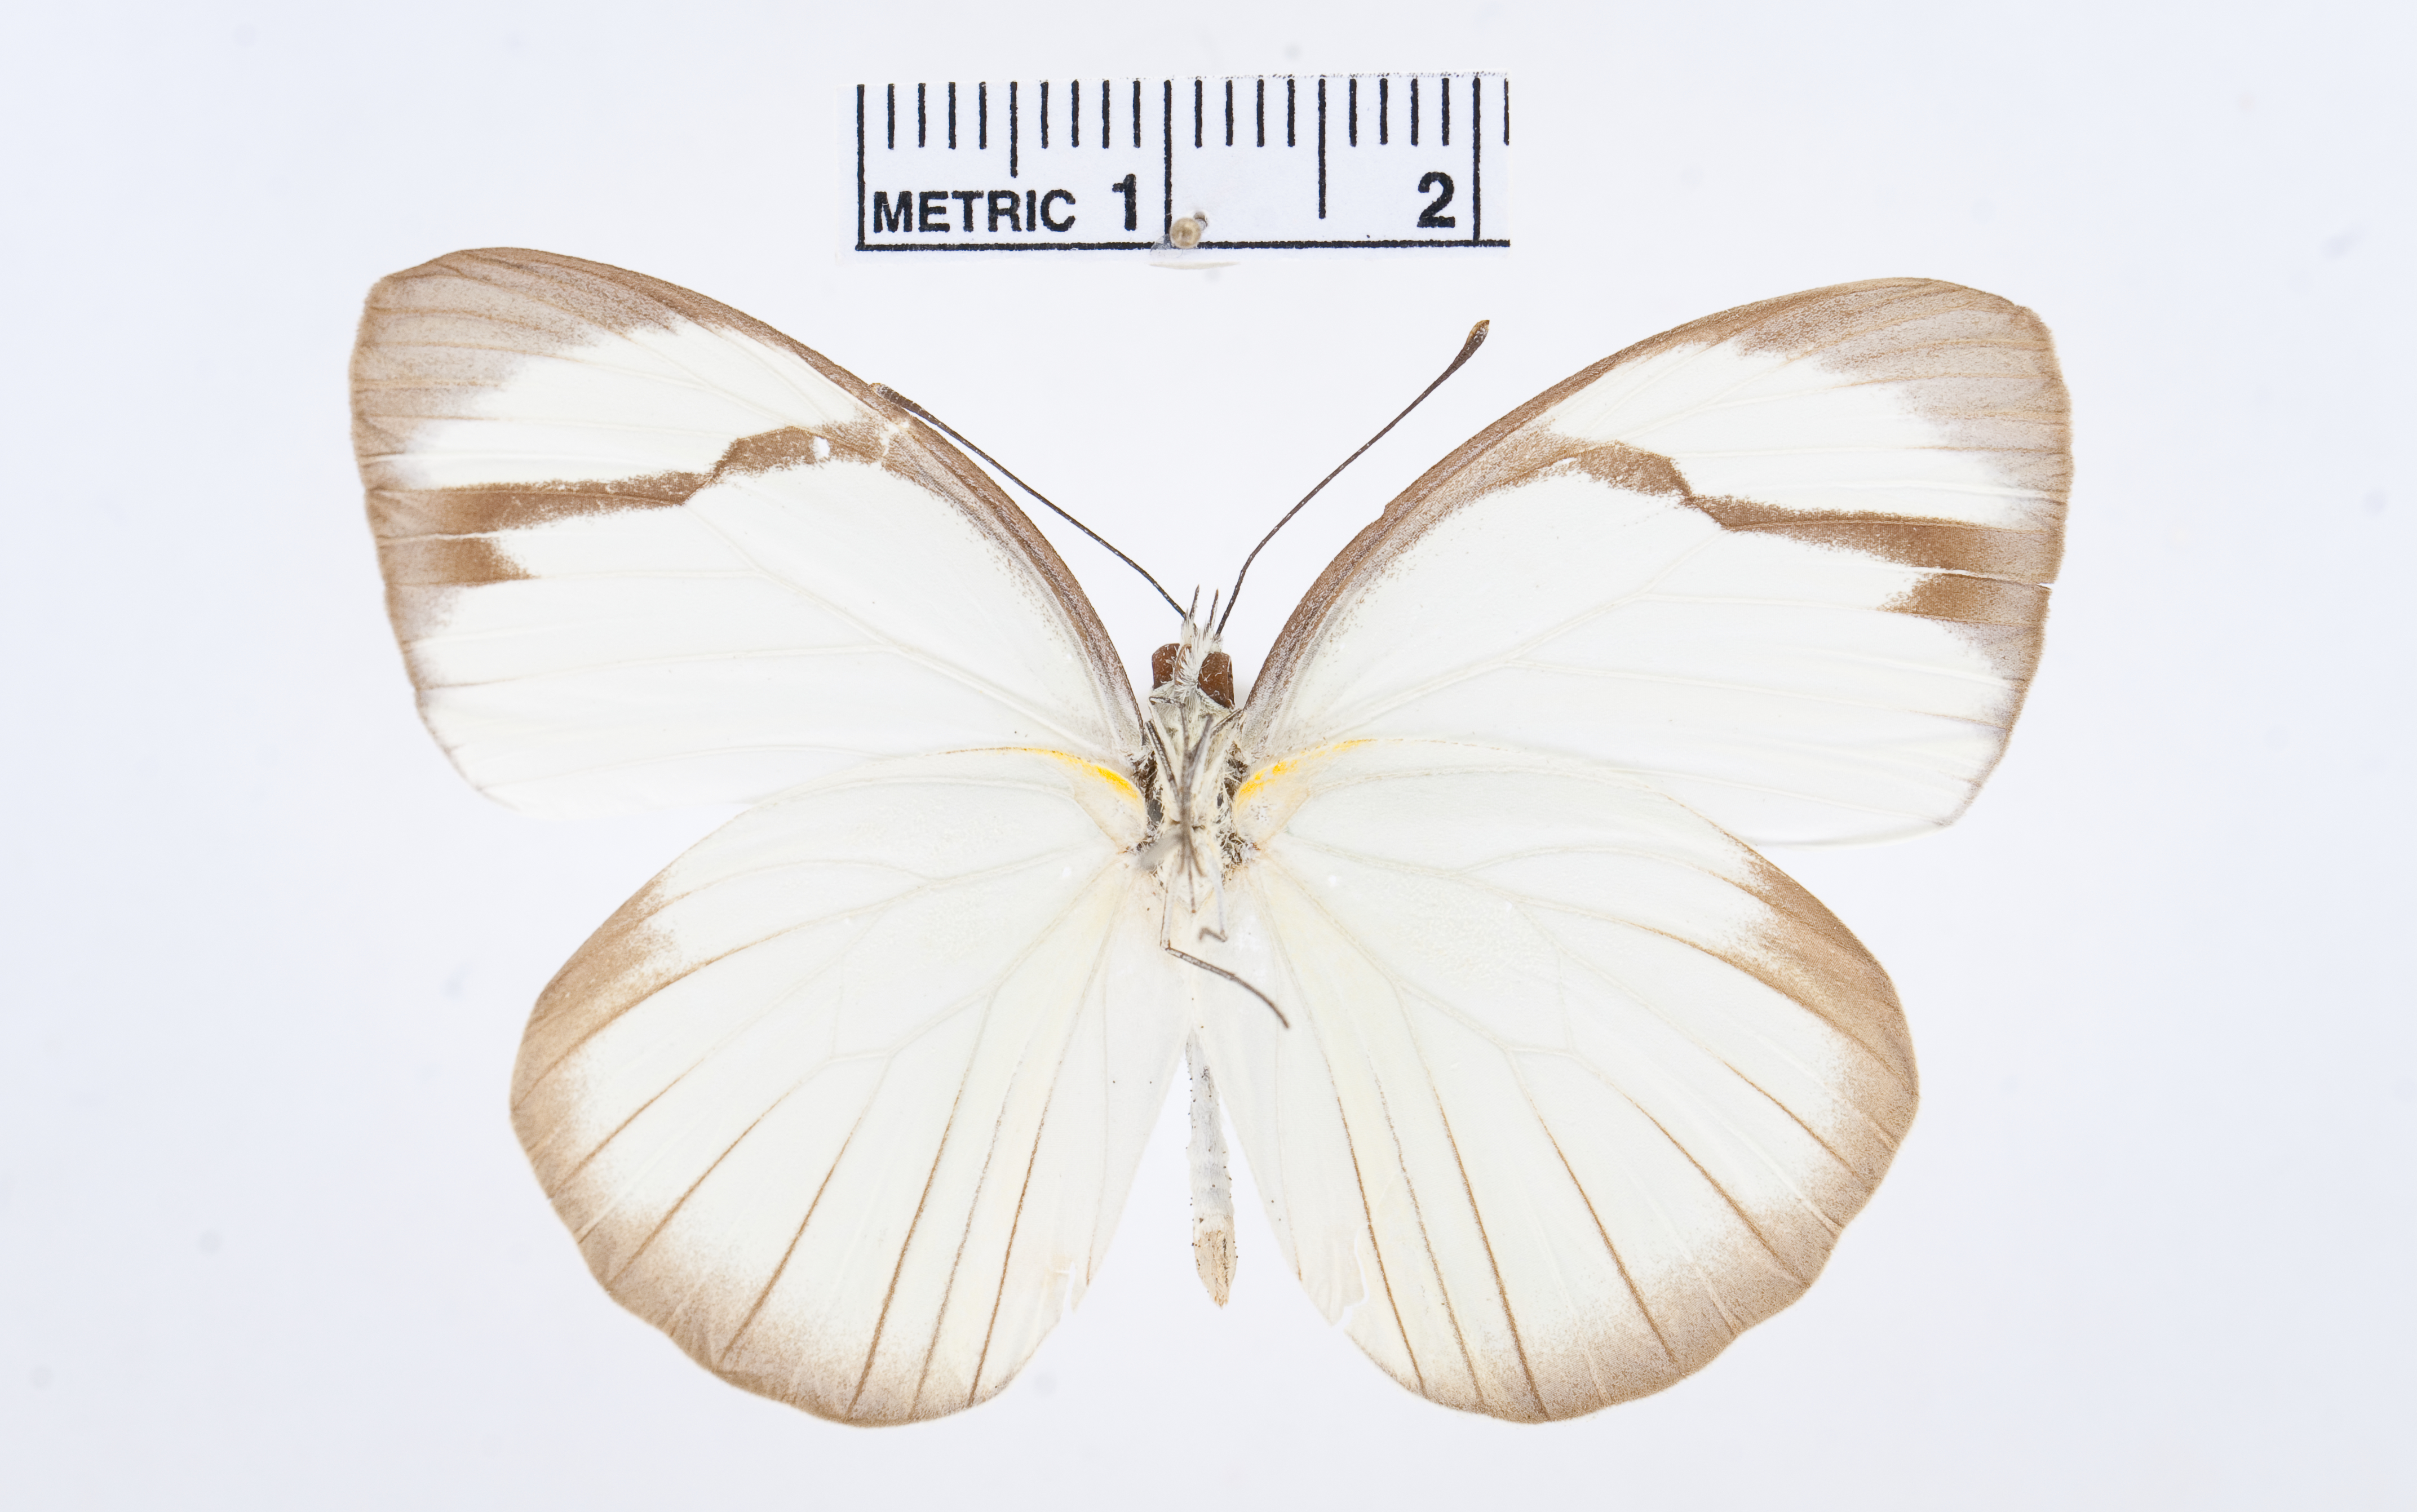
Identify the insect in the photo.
Itaballia demophile
